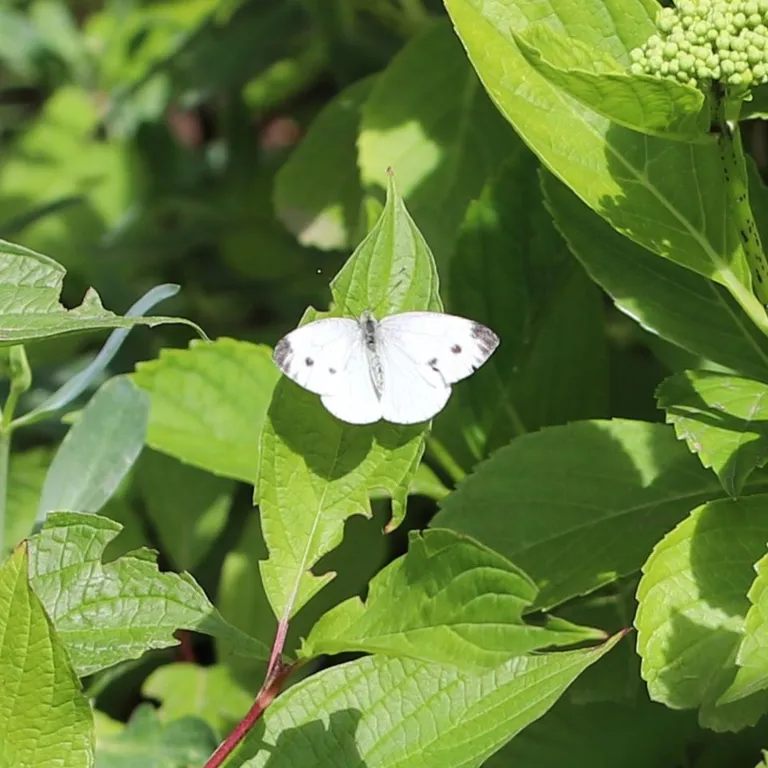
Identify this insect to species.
Pieris napi
